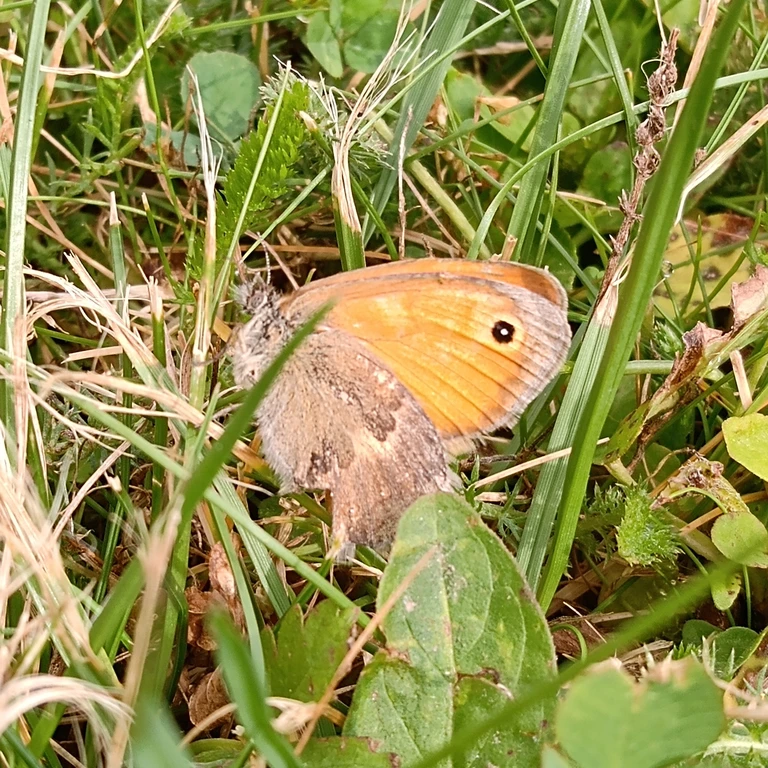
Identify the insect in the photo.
Coenonympha pamphilus
